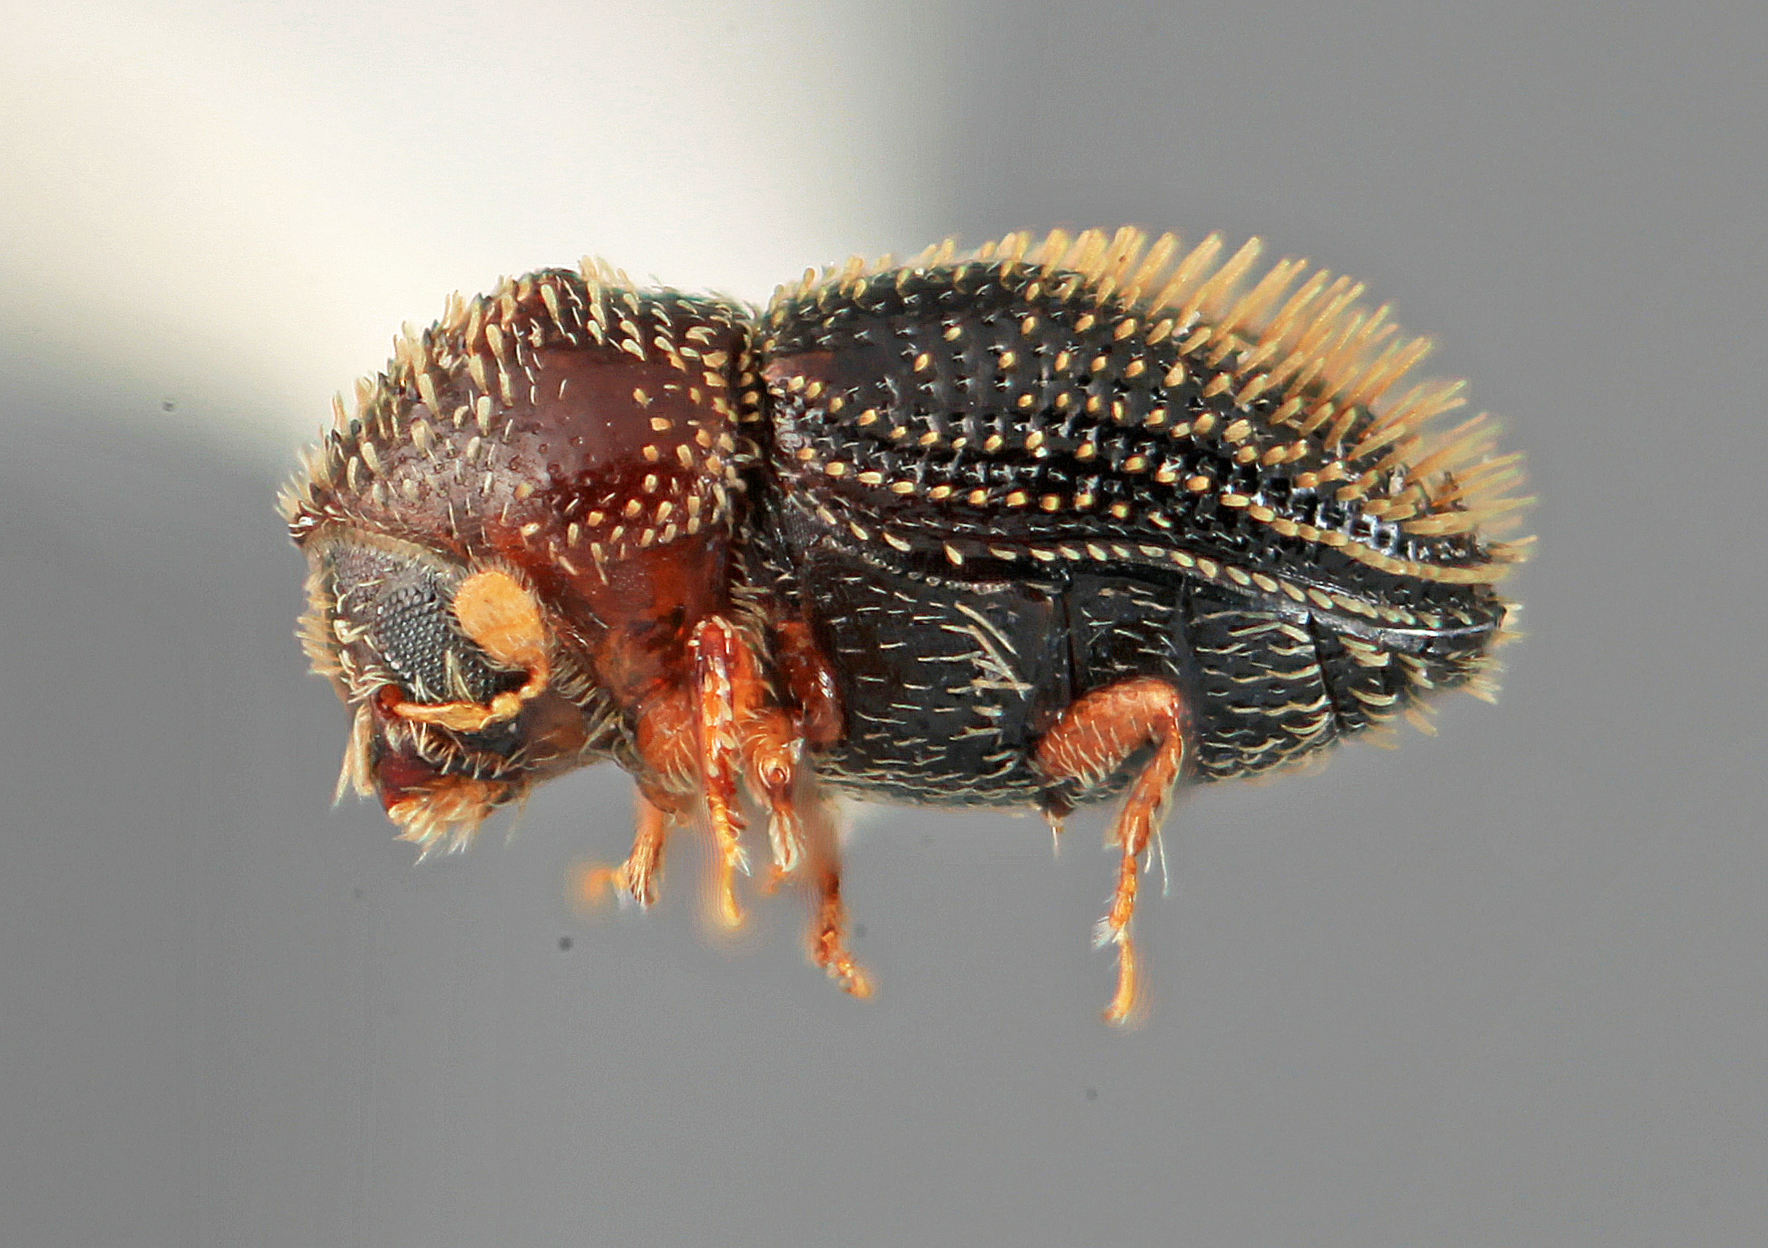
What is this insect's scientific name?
Pseudothysanoes amassius
